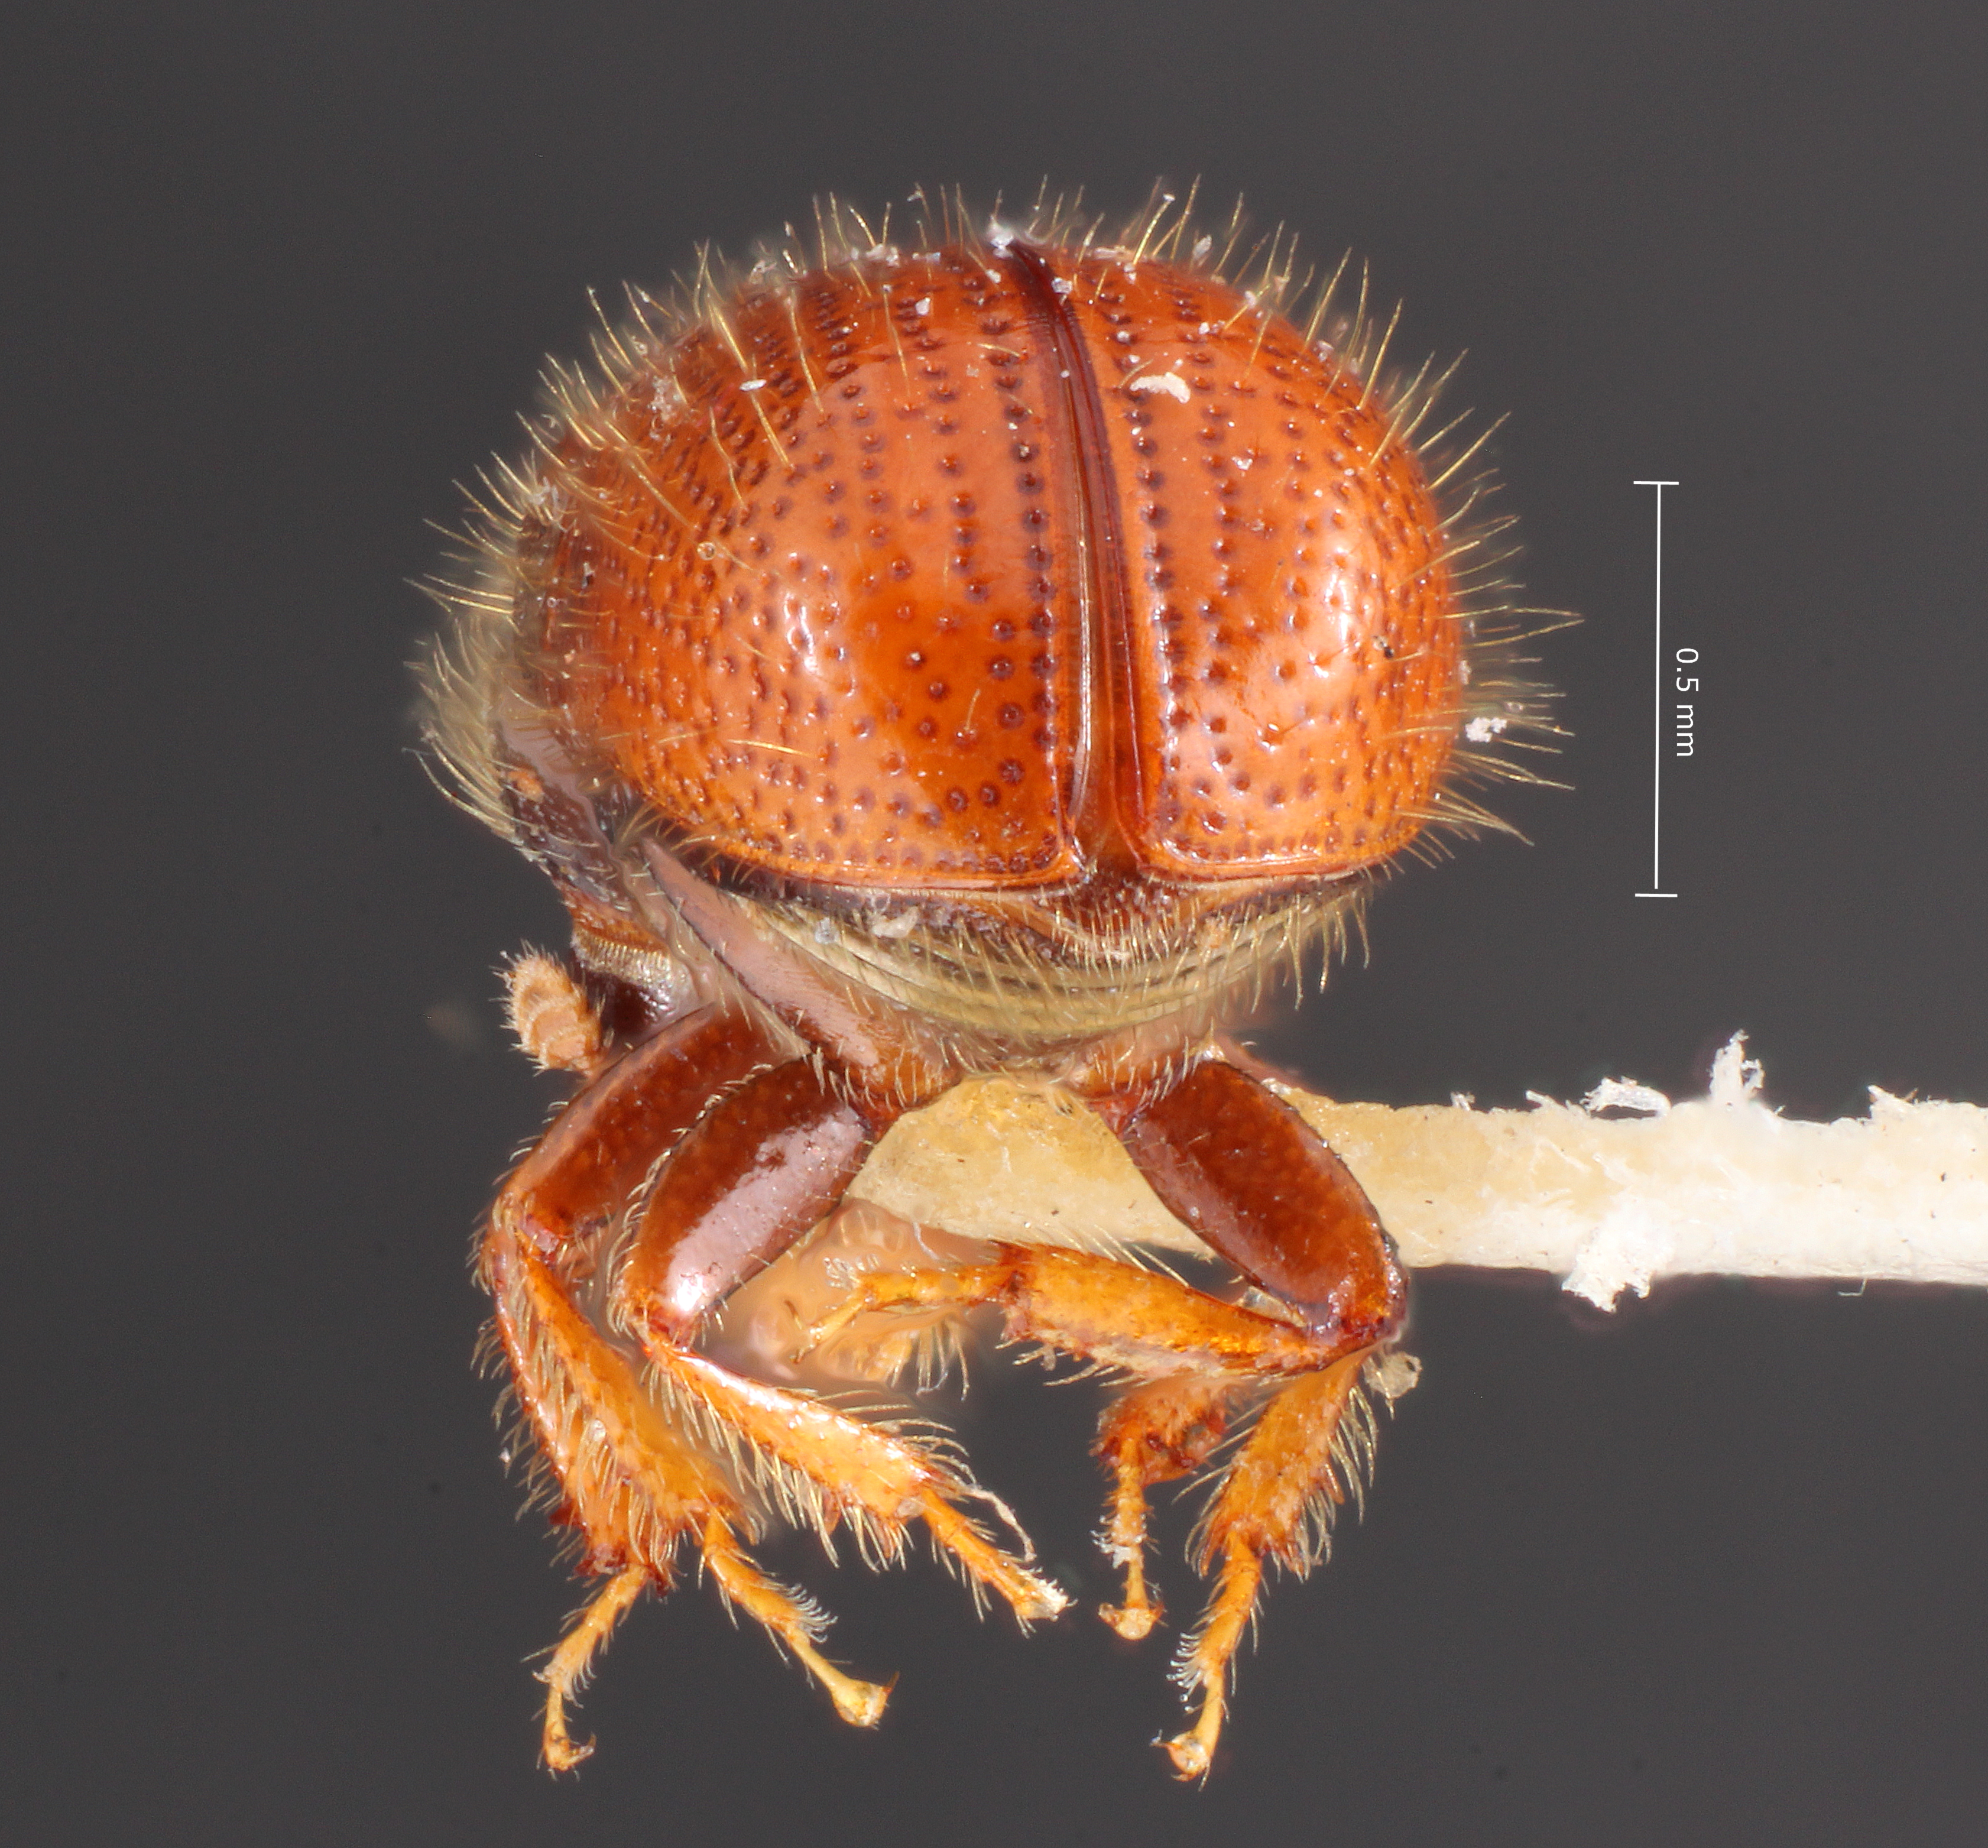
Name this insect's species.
Conophthorus edulis
